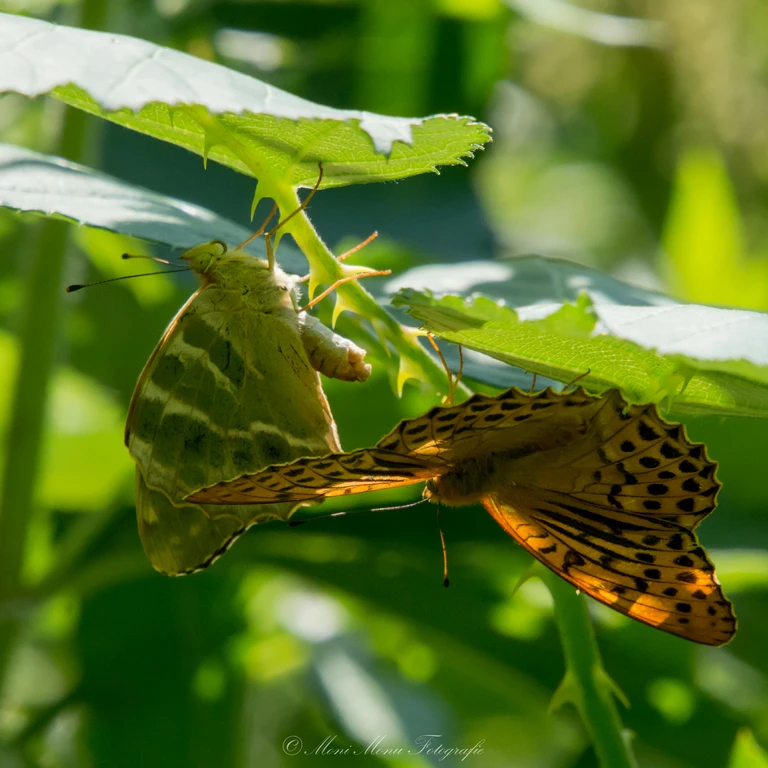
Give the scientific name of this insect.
Argynnis paphia
